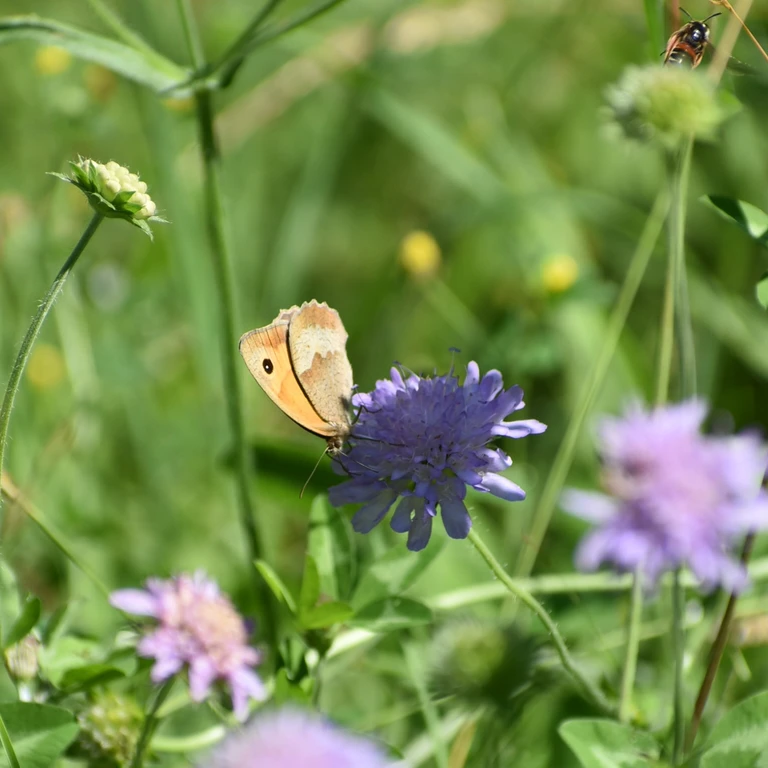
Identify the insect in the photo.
Maniola jurtina
